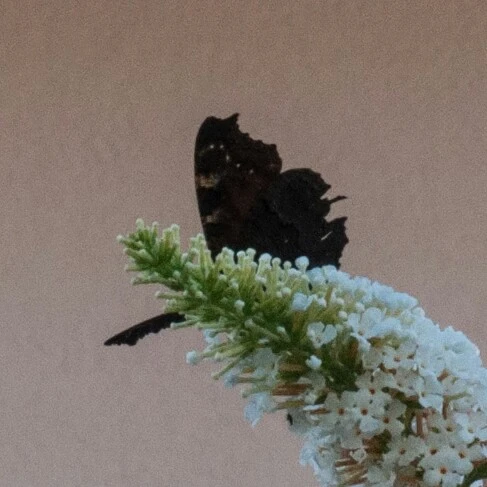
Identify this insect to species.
Aglais io
